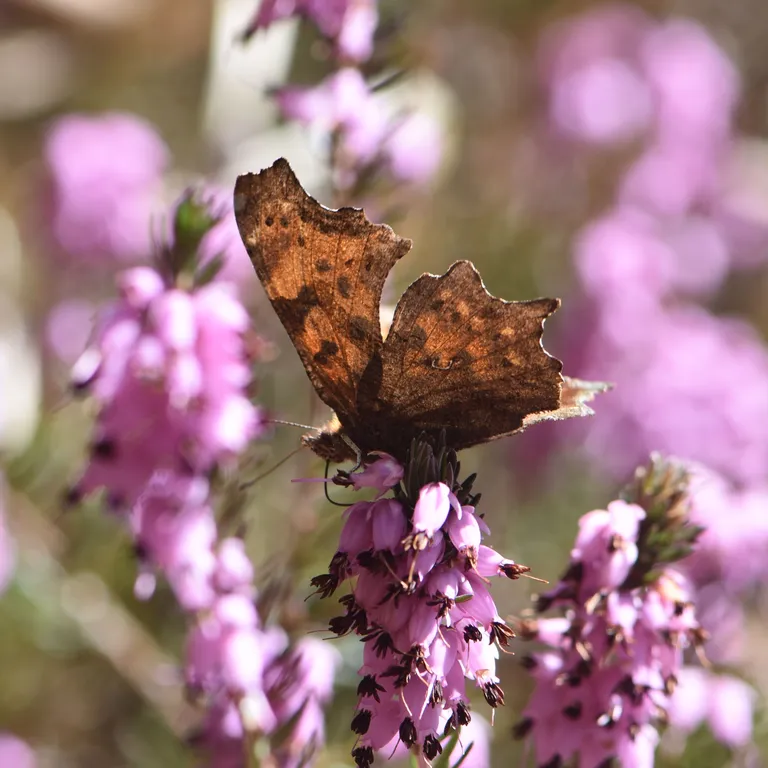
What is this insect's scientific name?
Polygonia c-album
